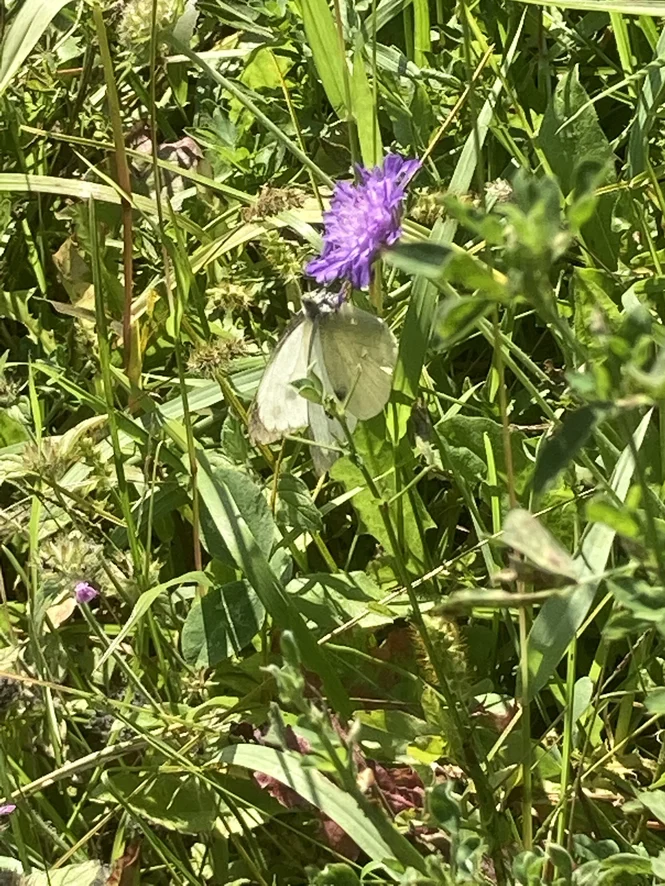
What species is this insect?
Pieris brassicae
